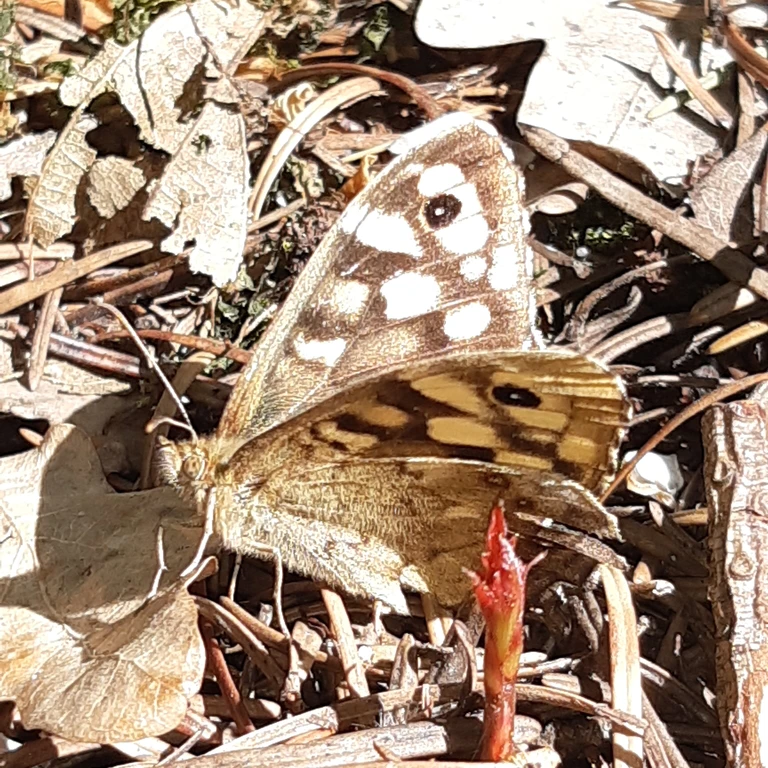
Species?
Pararge aegeria
